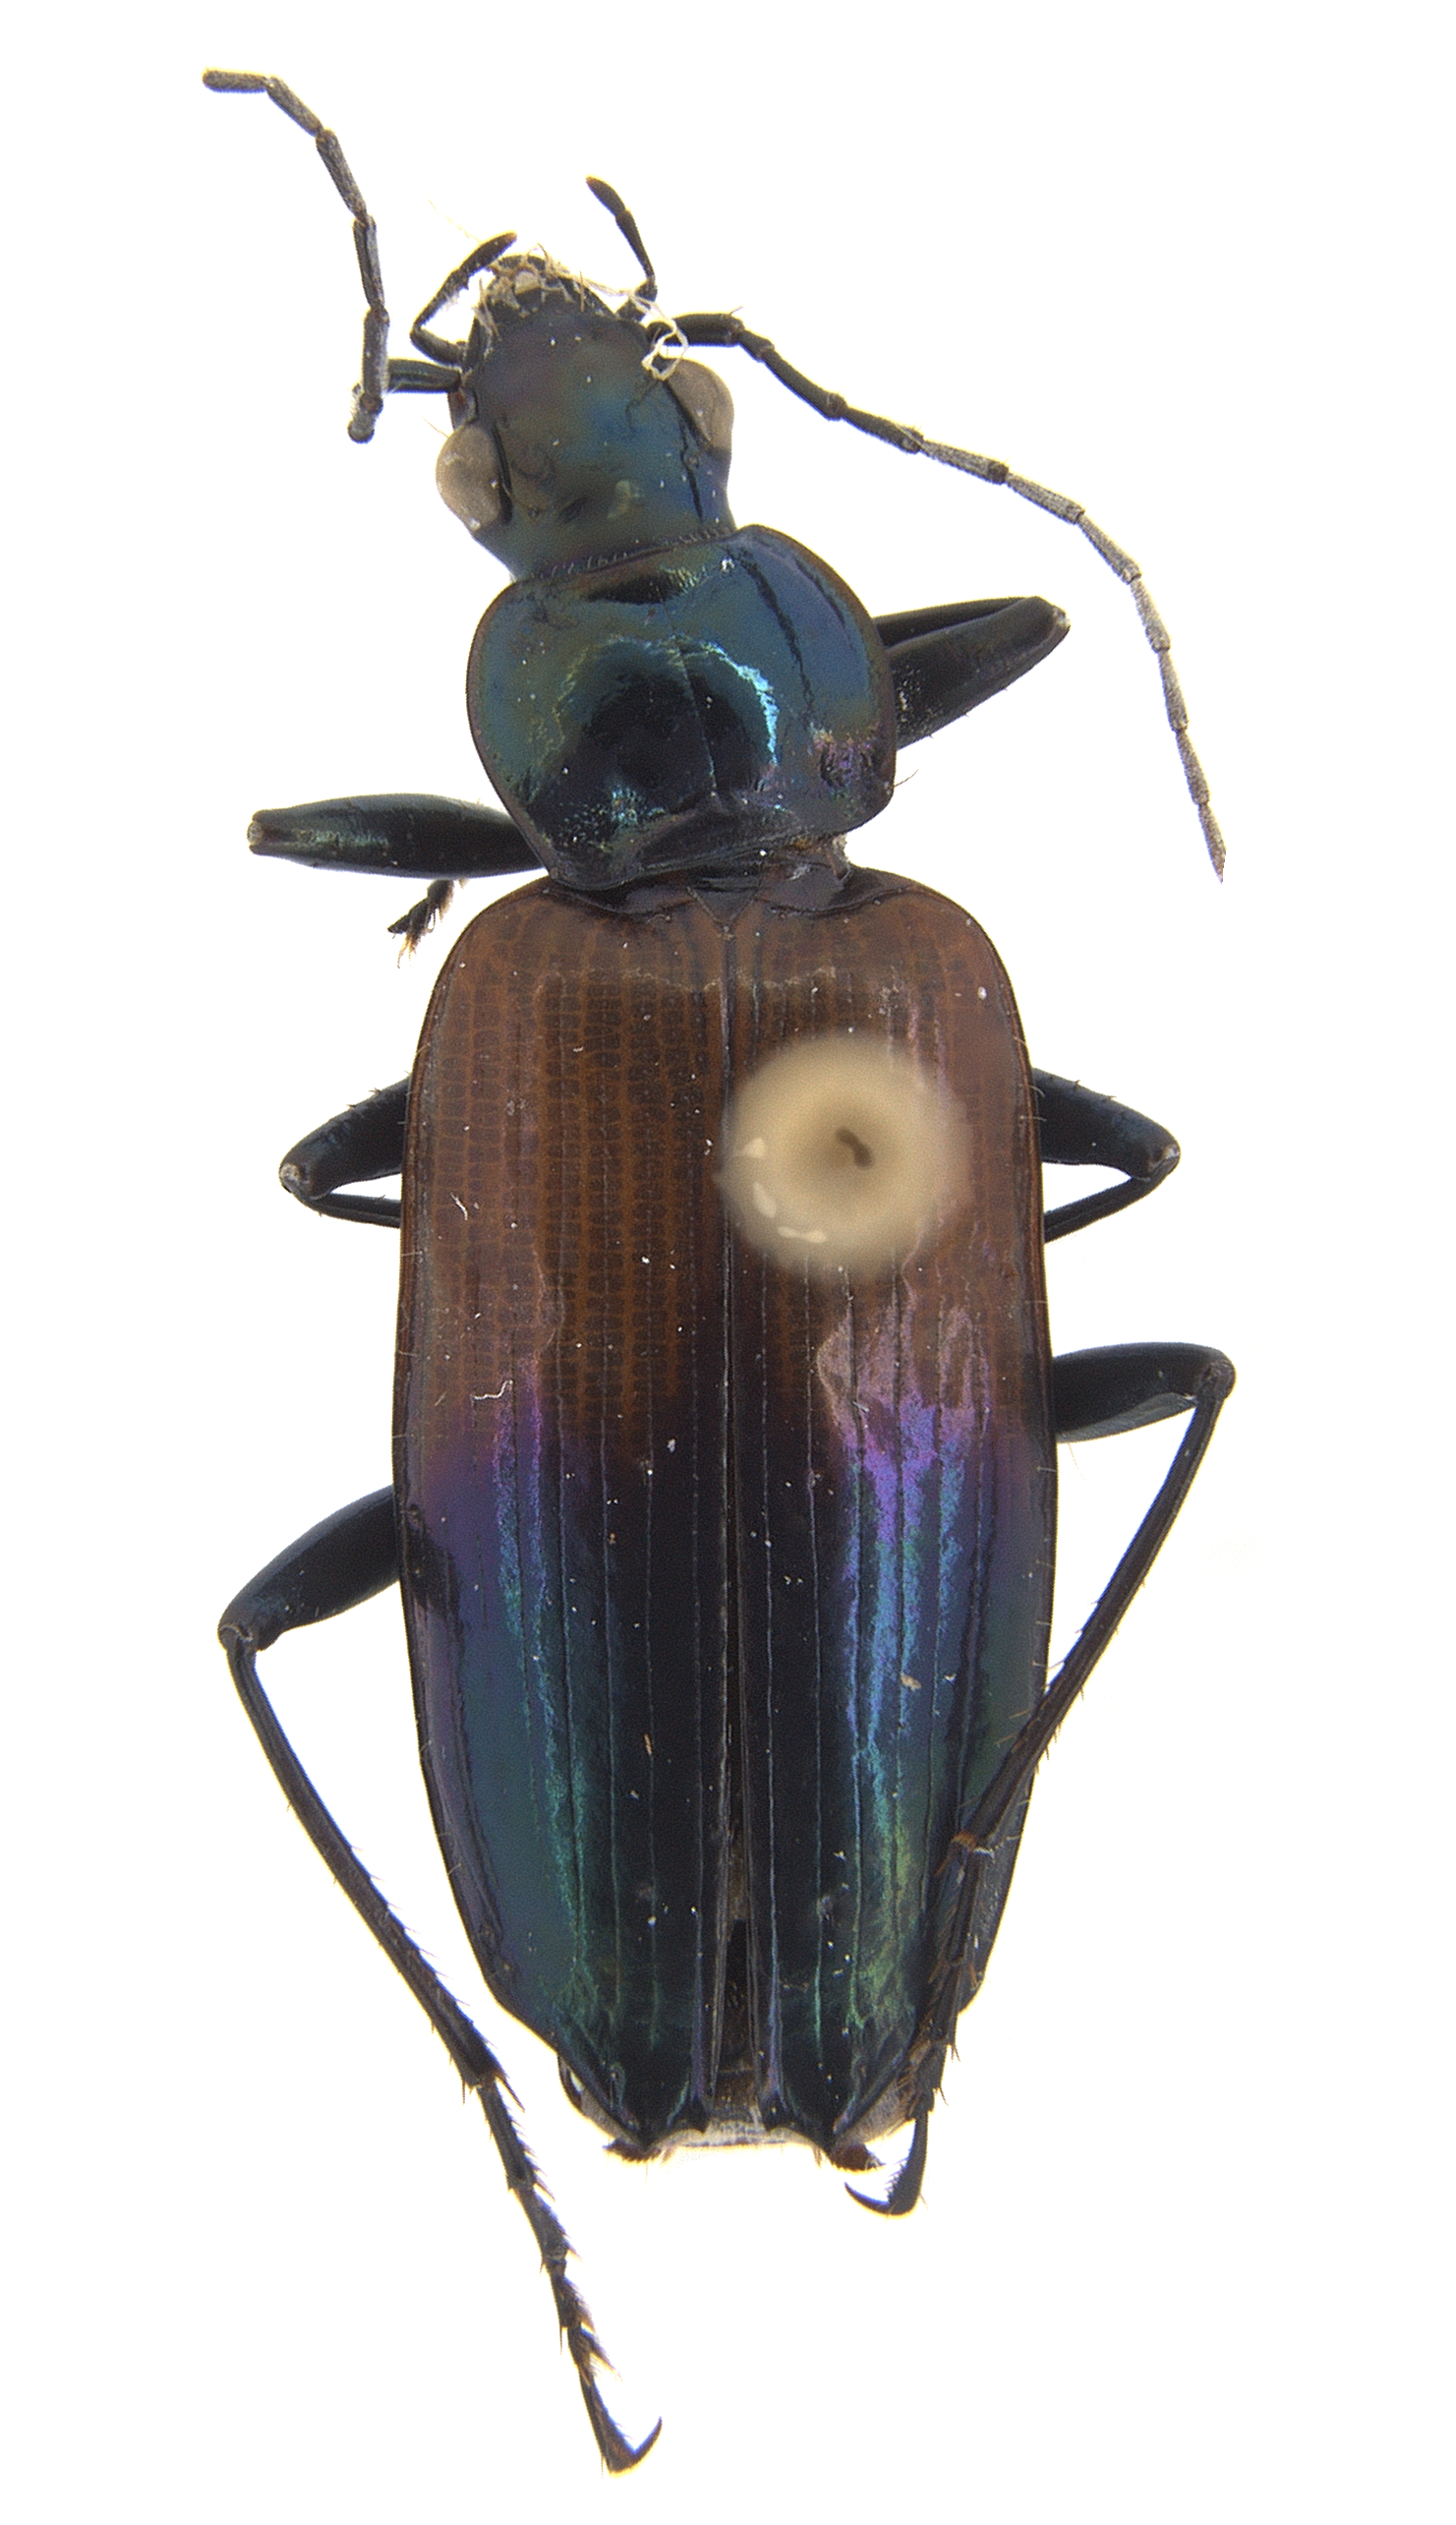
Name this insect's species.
Onypterygia tricolor
